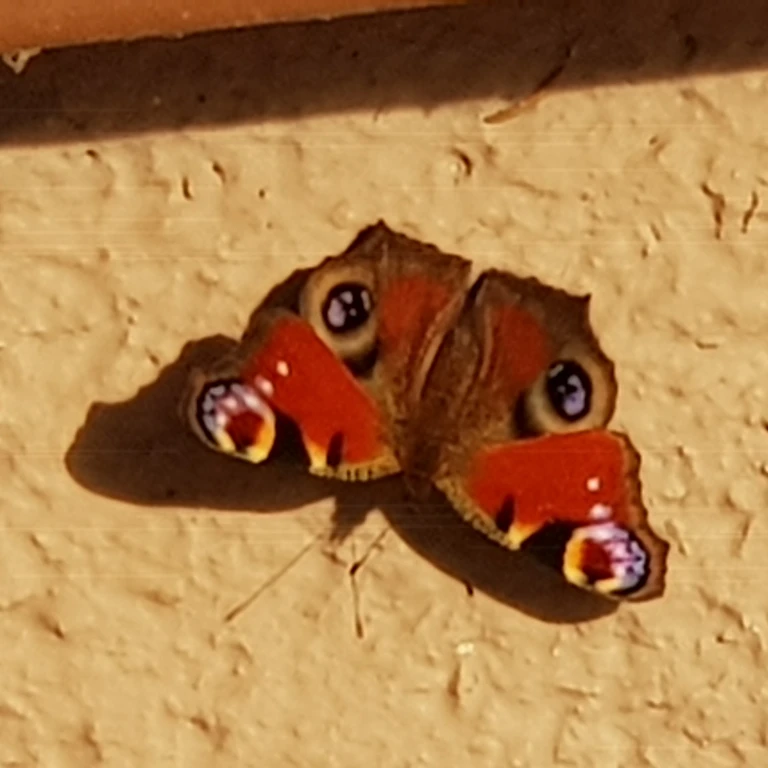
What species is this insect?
Aglais io
